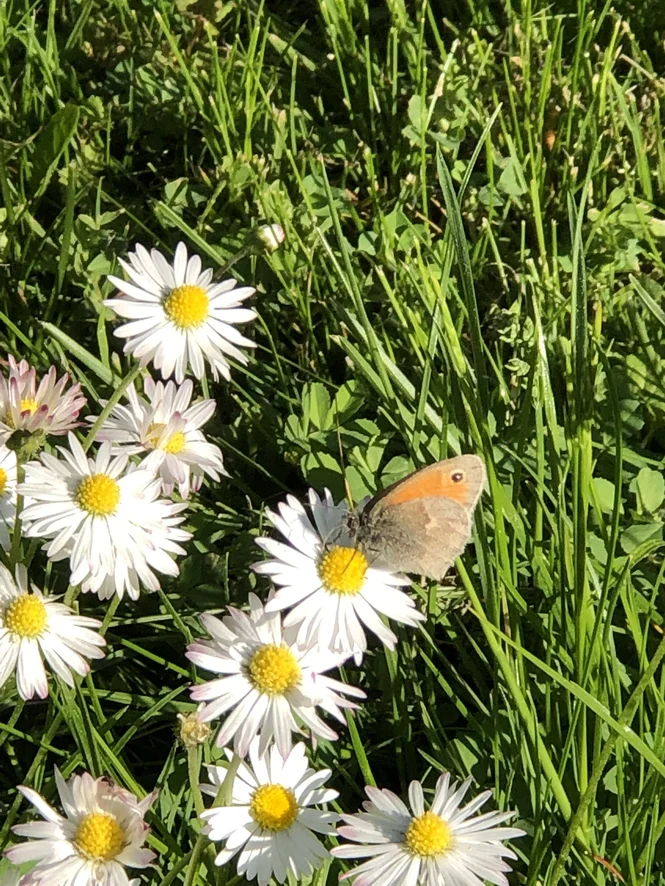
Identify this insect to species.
Coenonympha pamphilus
